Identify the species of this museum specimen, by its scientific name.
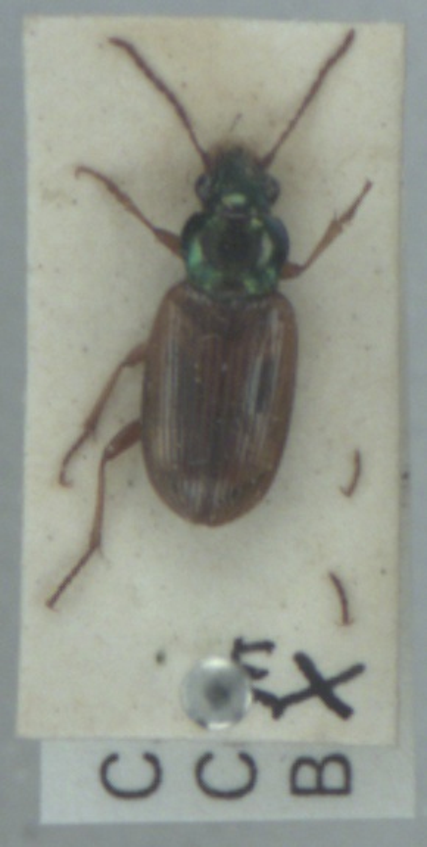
Pogonus luridipennis
